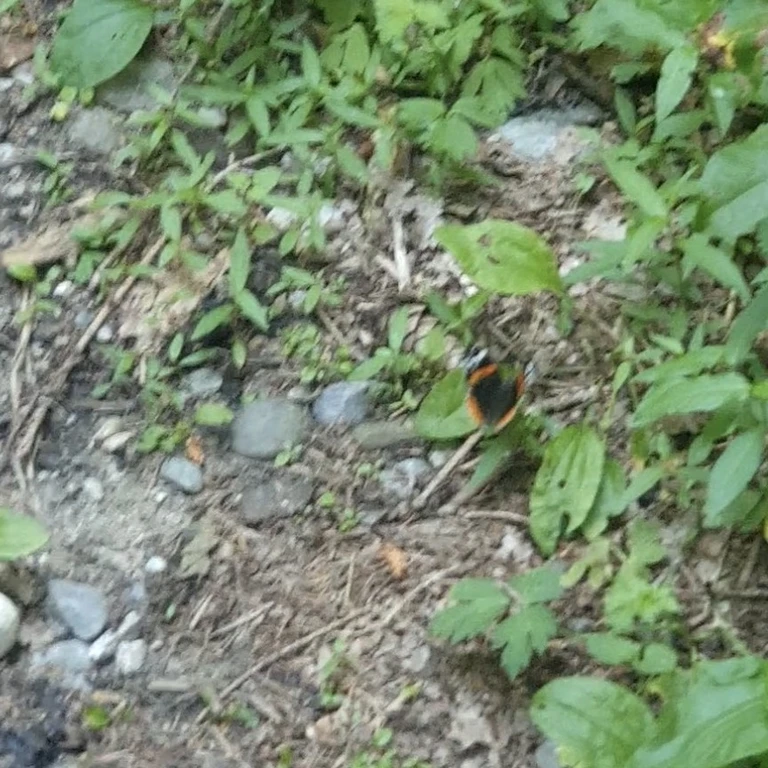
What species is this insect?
Vanessa atalanta
